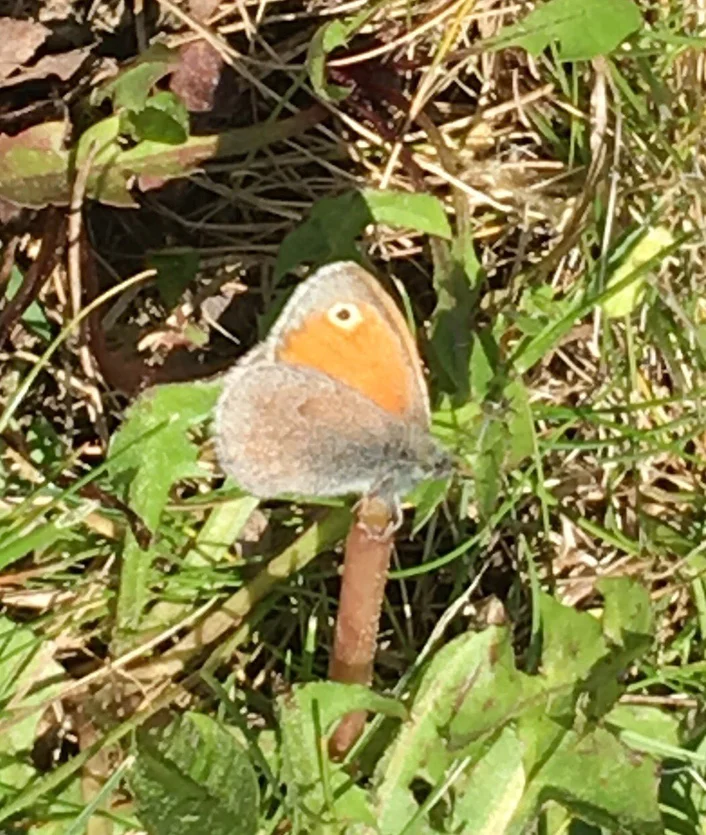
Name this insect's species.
Coenonympha pamphilus
